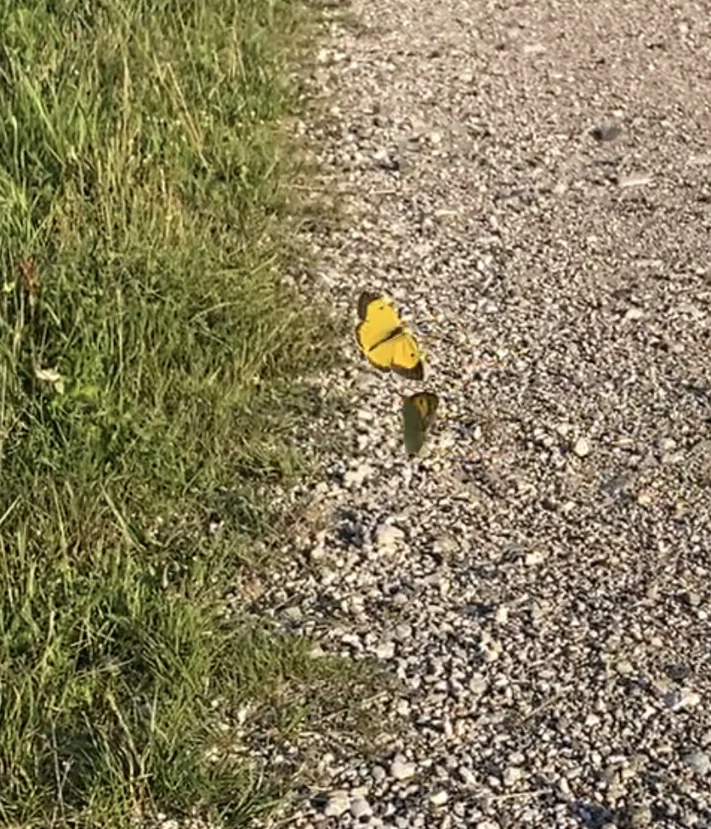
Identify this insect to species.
Colias croceus
